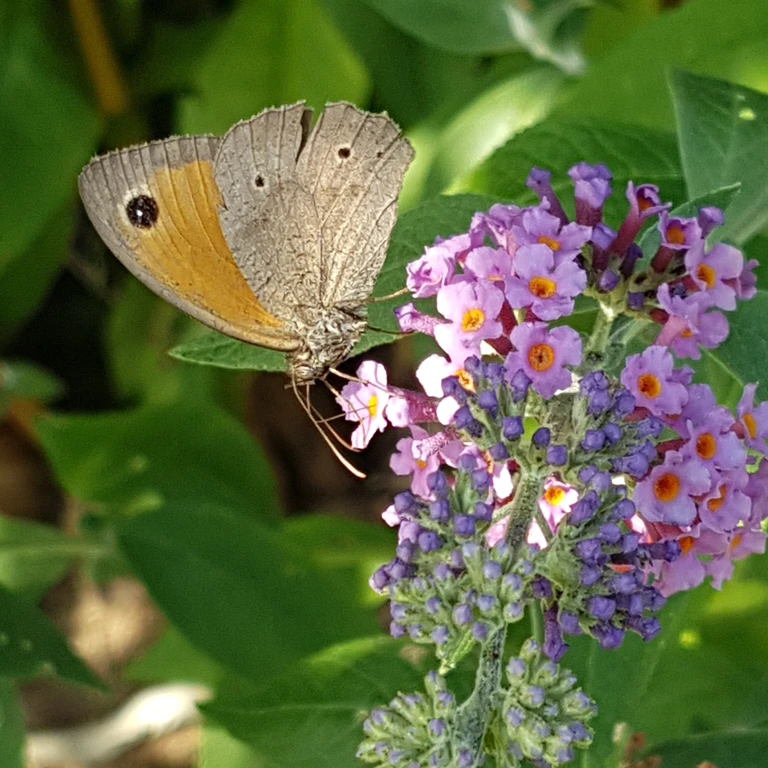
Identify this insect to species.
Maniola jurtina
